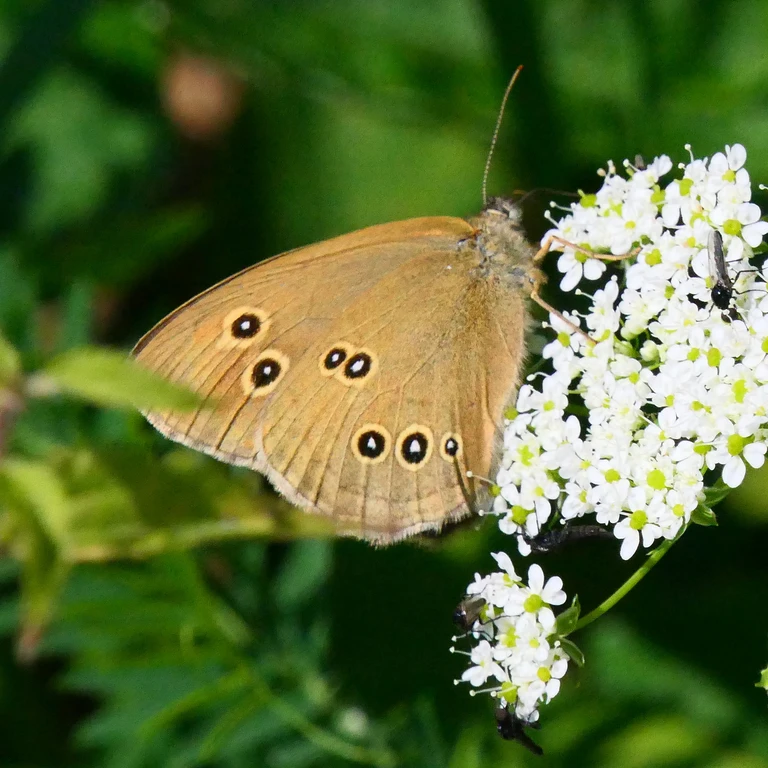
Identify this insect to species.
Aphantopus hyperantus
